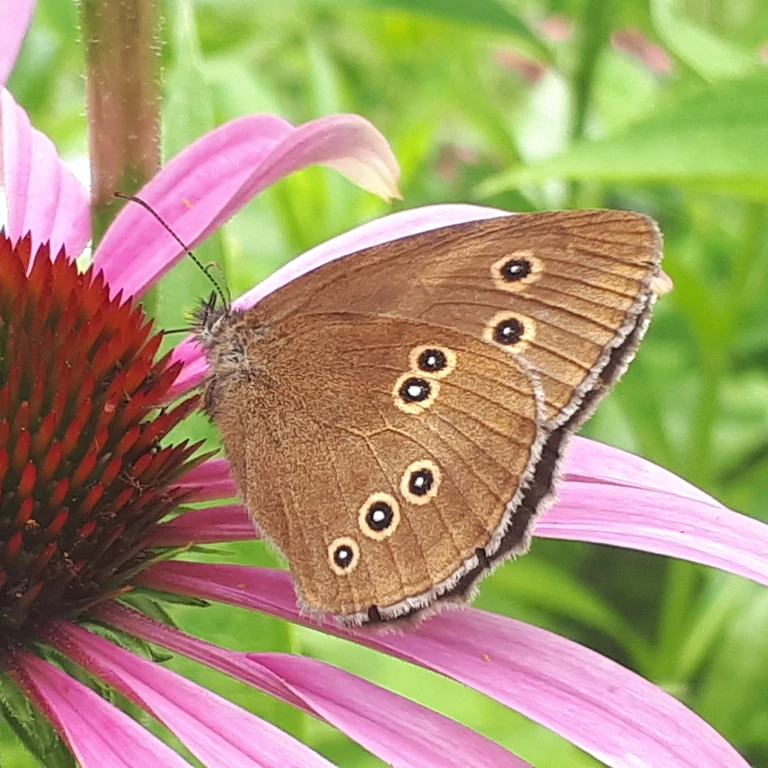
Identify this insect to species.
Aphantopus hyperantus
